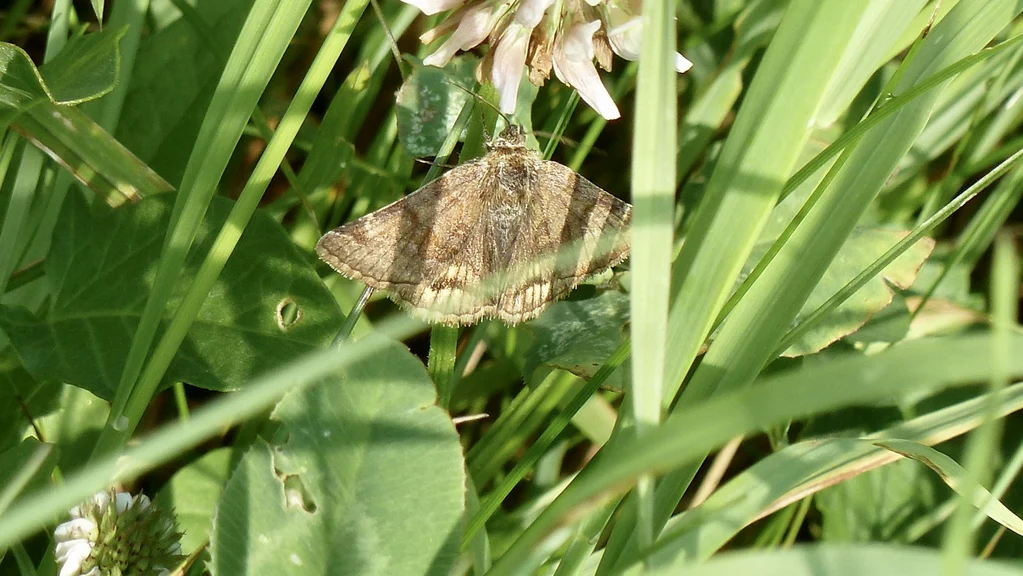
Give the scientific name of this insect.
Euclidia glyphica
